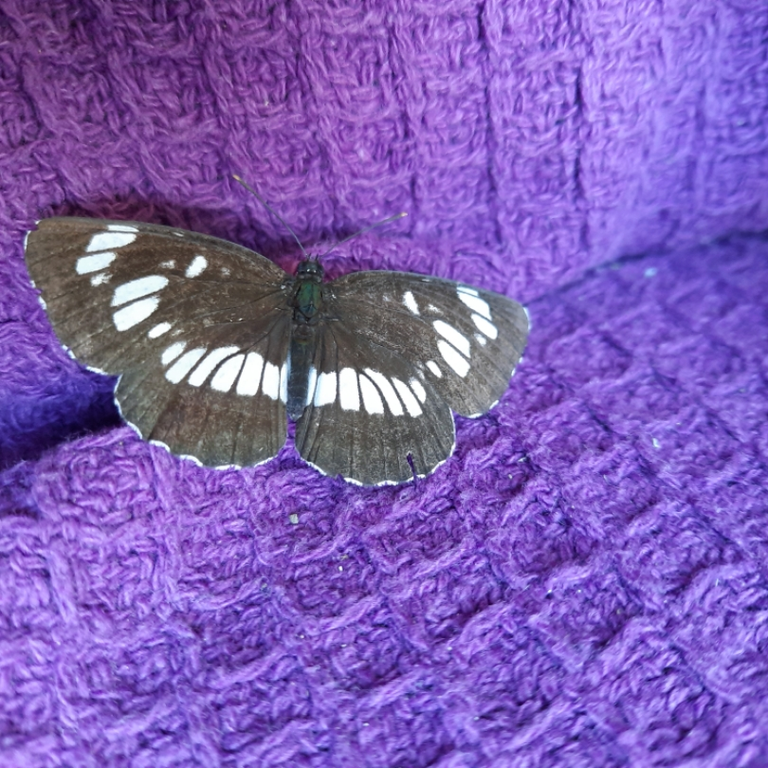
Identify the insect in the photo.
Neptis rivularis
